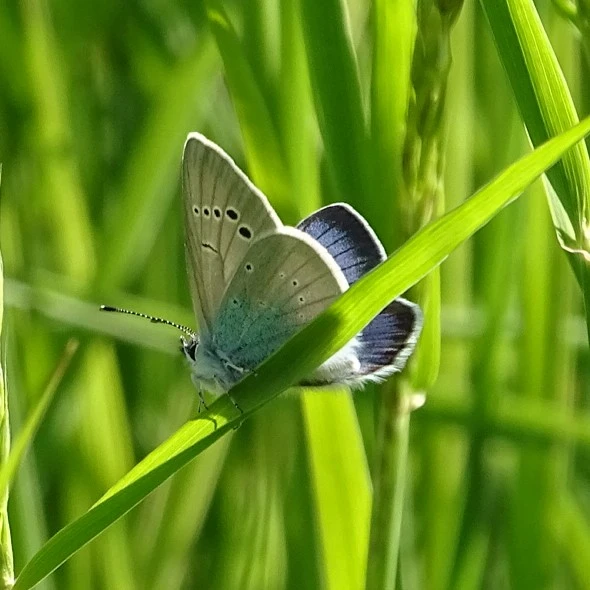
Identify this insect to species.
Glaucopsyche alexis
